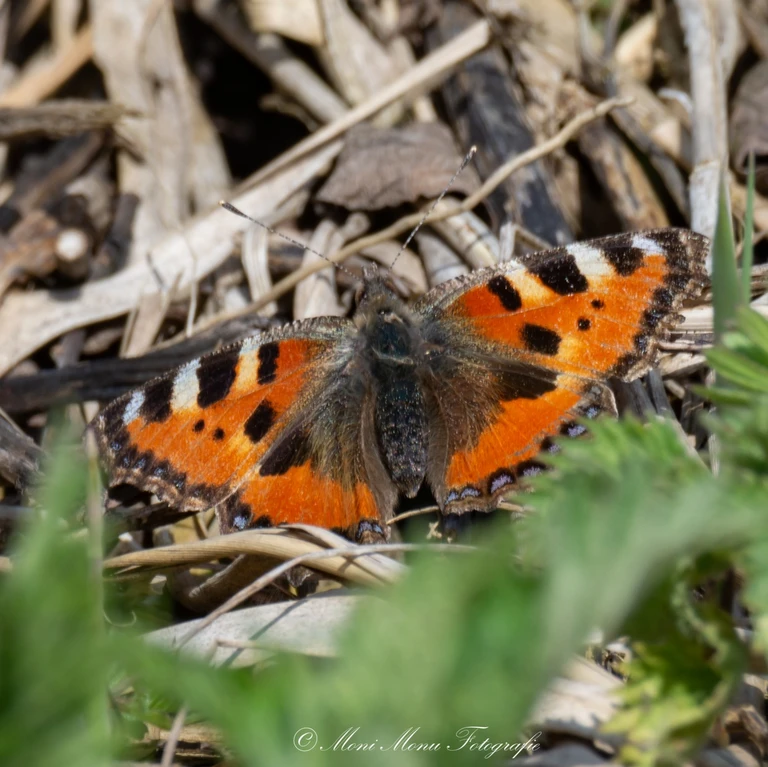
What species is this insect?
Aglais urticae
